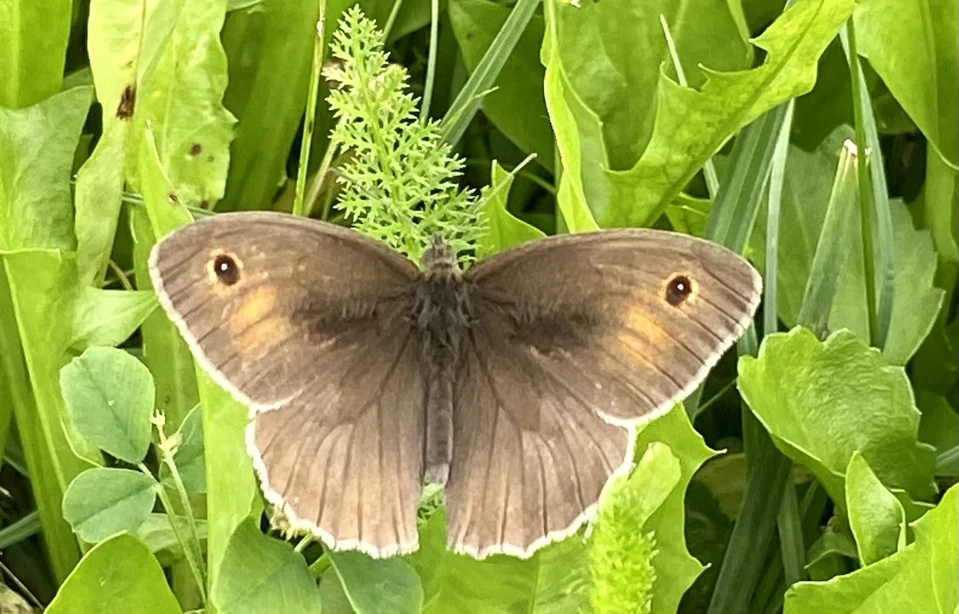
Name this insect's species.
Maniola jurtina
